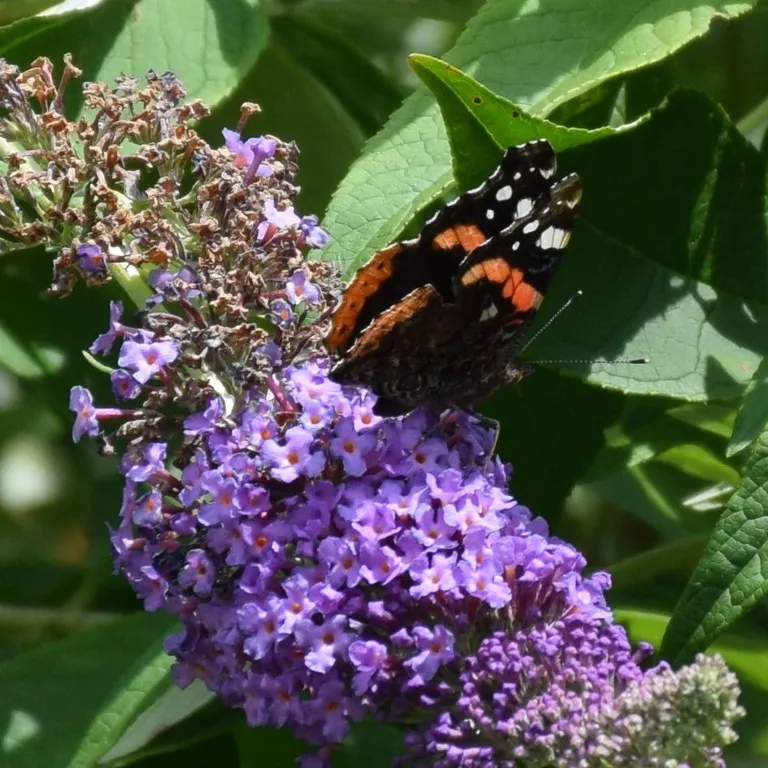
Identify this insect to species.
Vanessa atalanta
